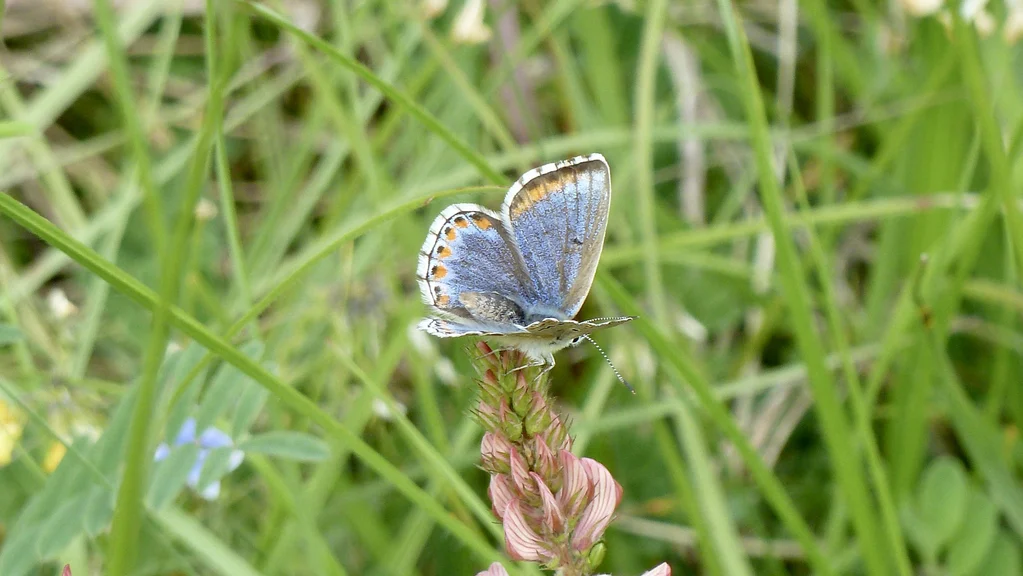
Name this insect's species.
Lysandra bellargus
